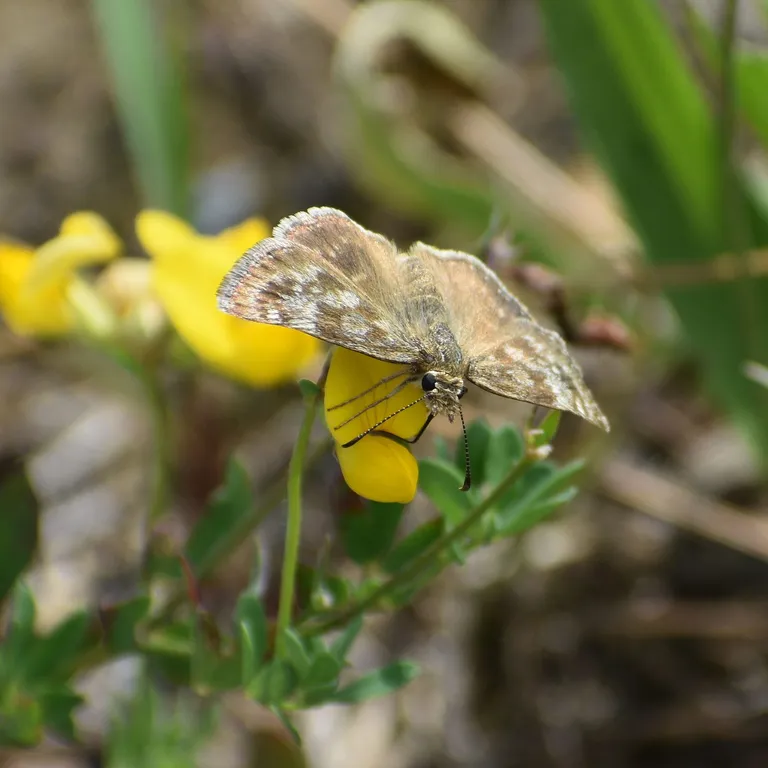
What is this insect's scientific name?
Erynnis tages
